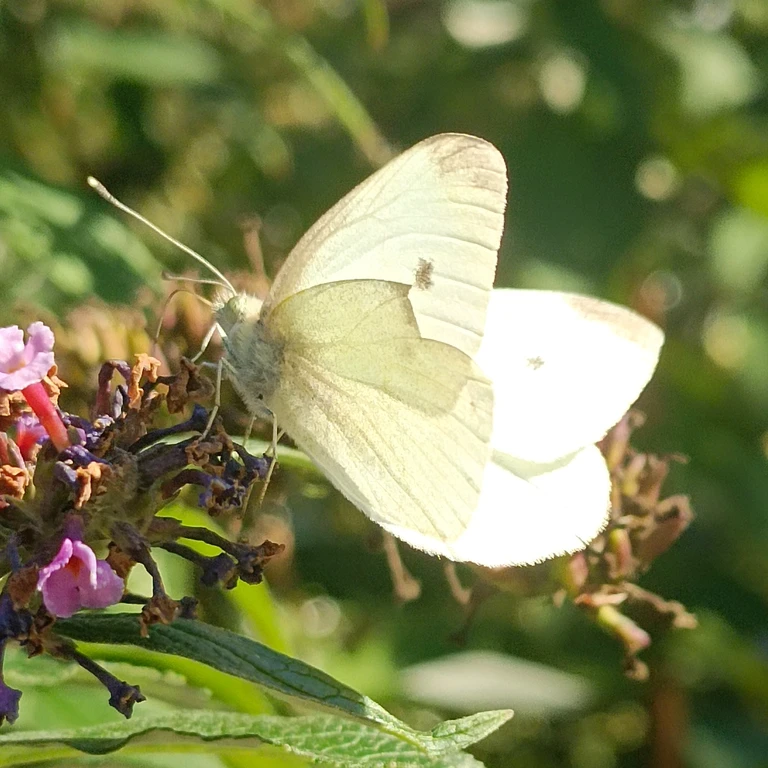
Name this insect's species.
Pieris rapae
